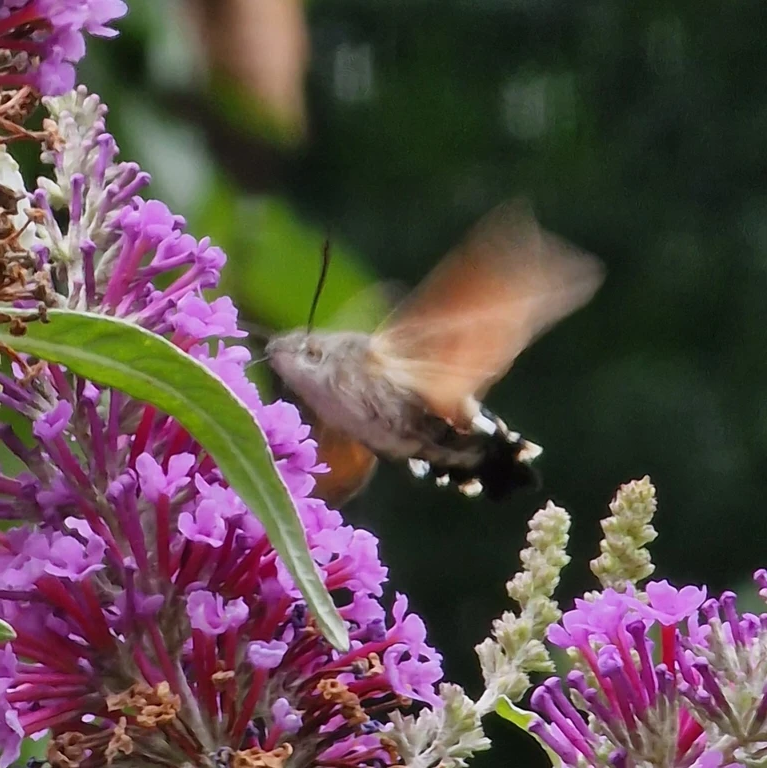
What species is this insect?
Macroglossum stellatarum
